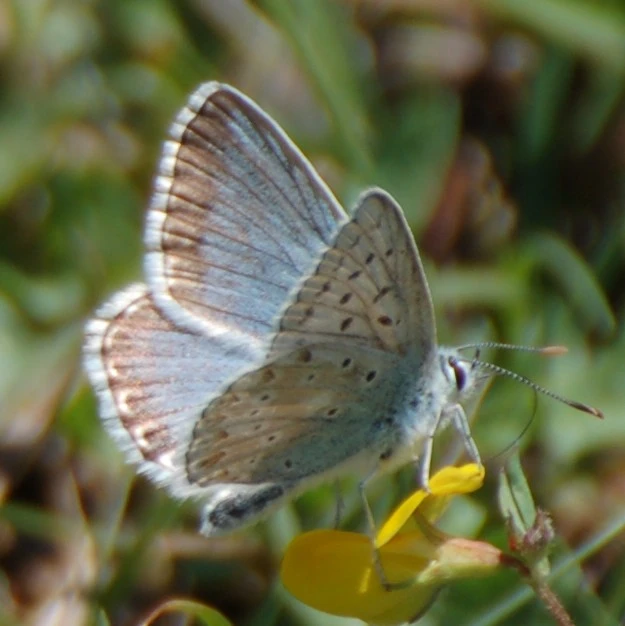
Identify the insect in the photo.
Lysandra coridon
